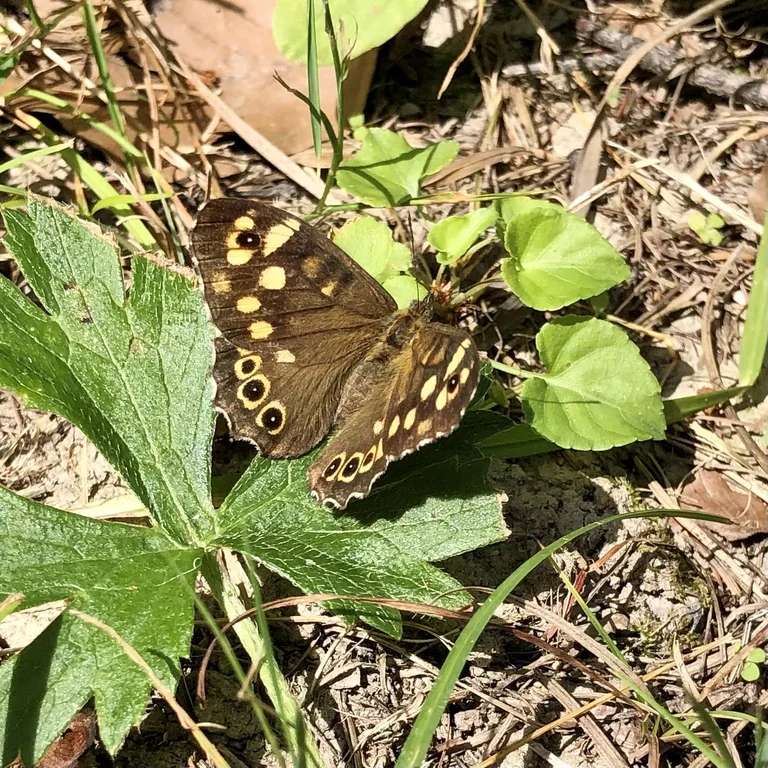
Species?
Pararge aegeria
